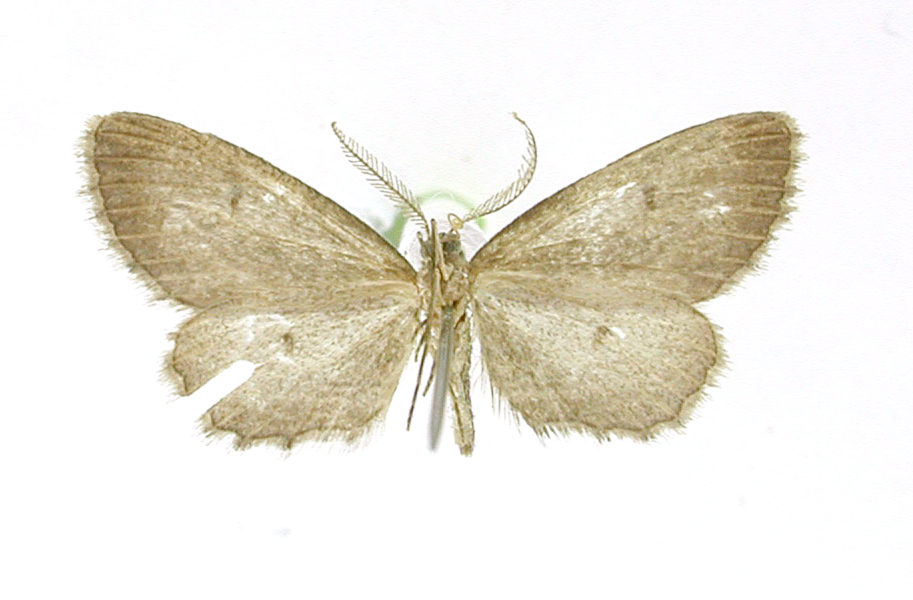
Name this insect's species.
Idialcis mexicuba
